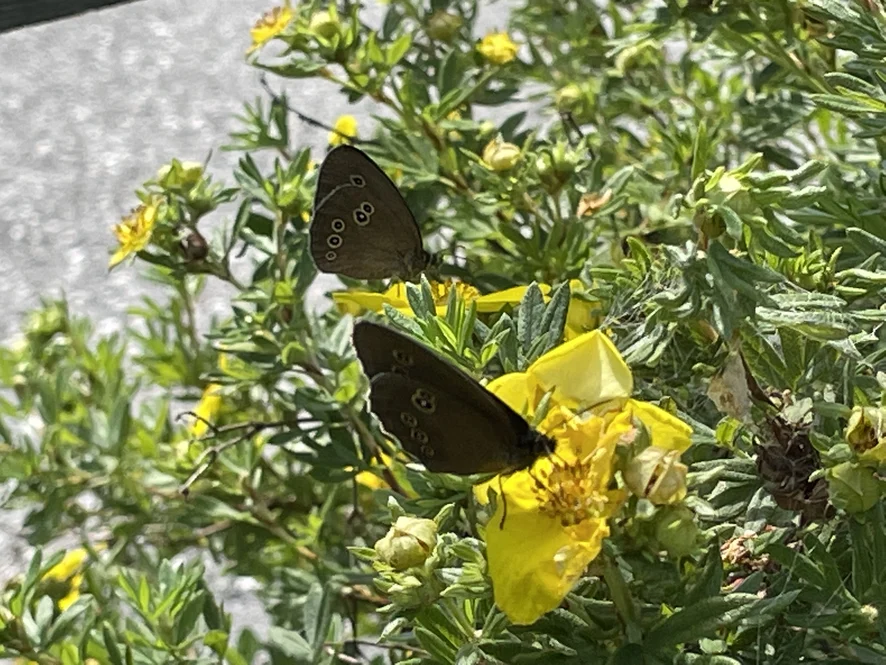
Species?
Aphantopus hyperantus
